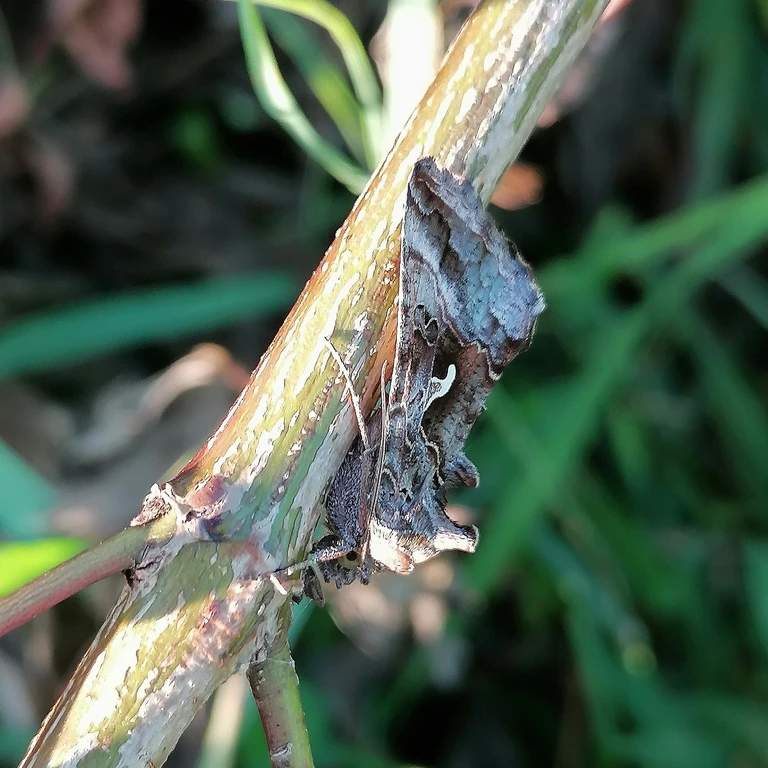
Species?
Autographa gamma
